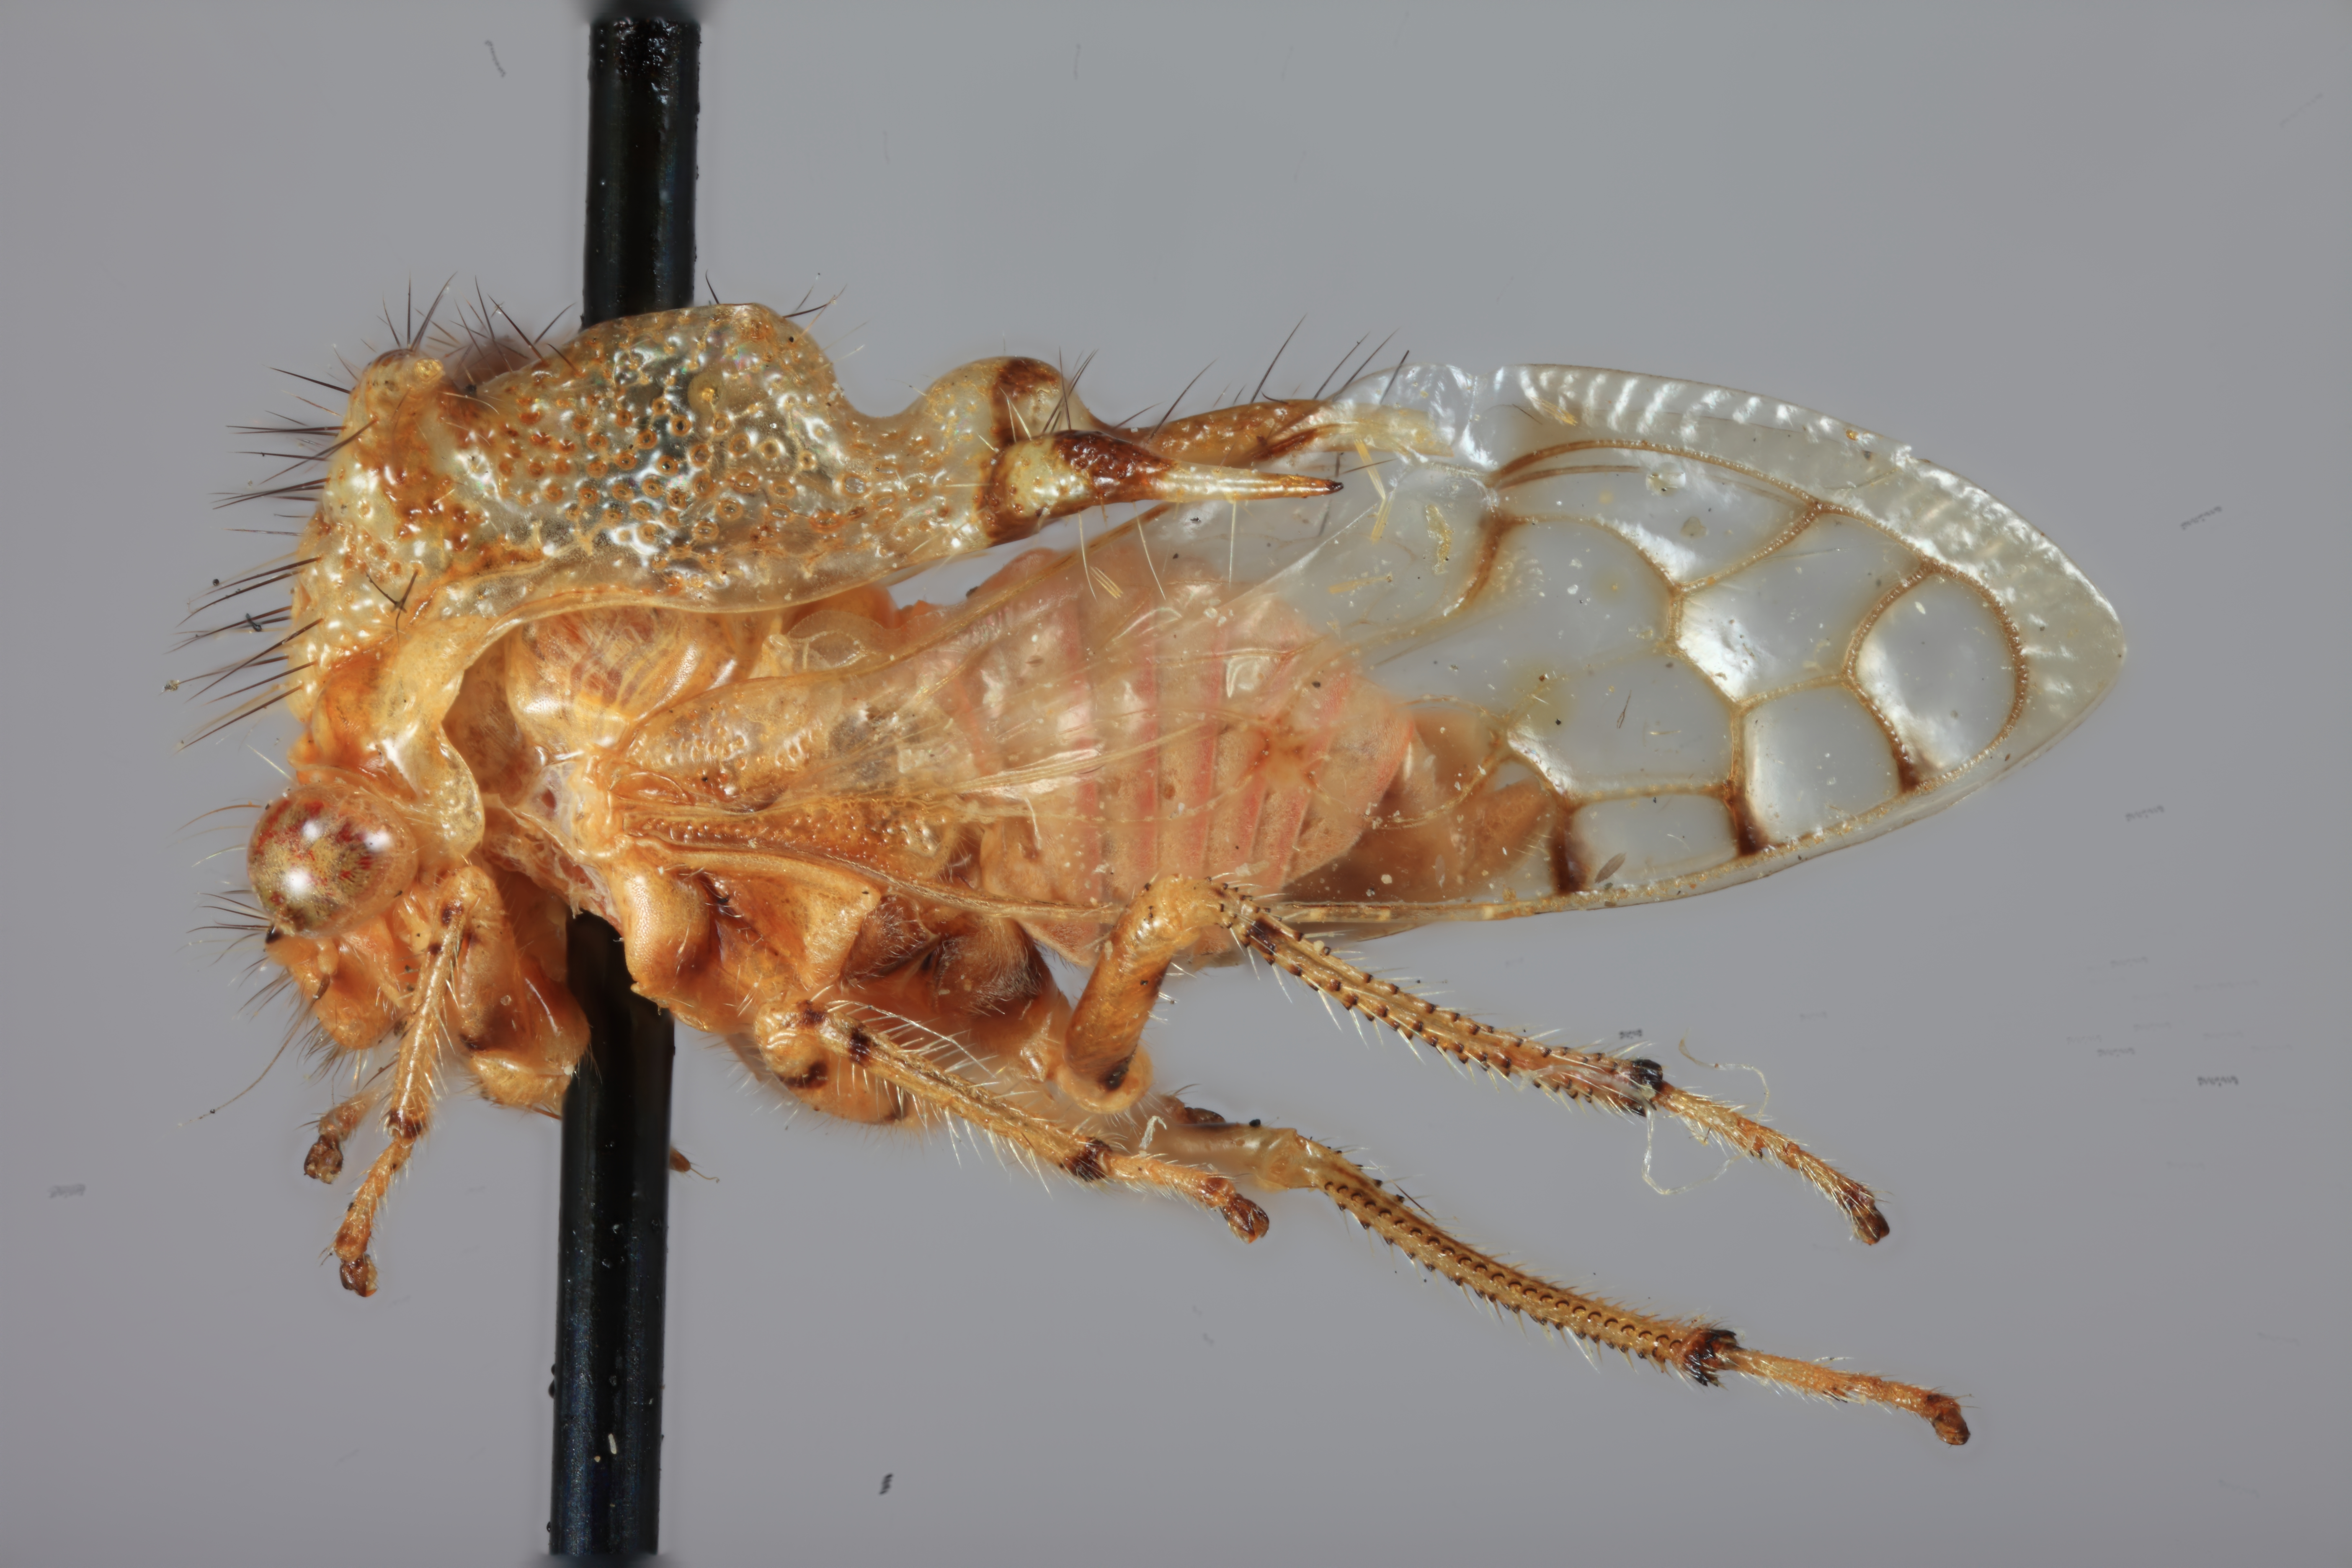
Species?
Poppea delicata
